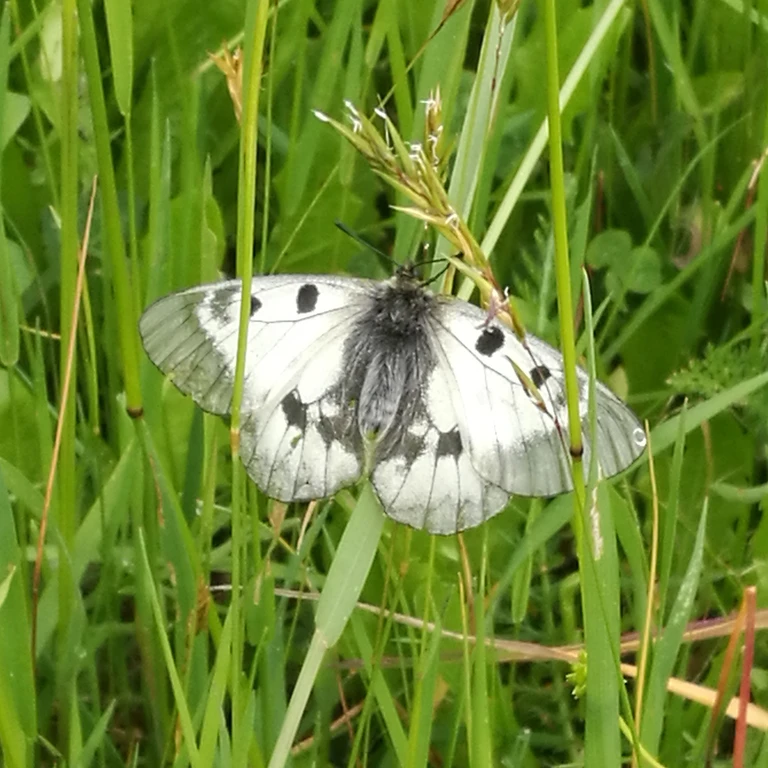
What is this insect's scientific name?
Parnassius mnemosyne
